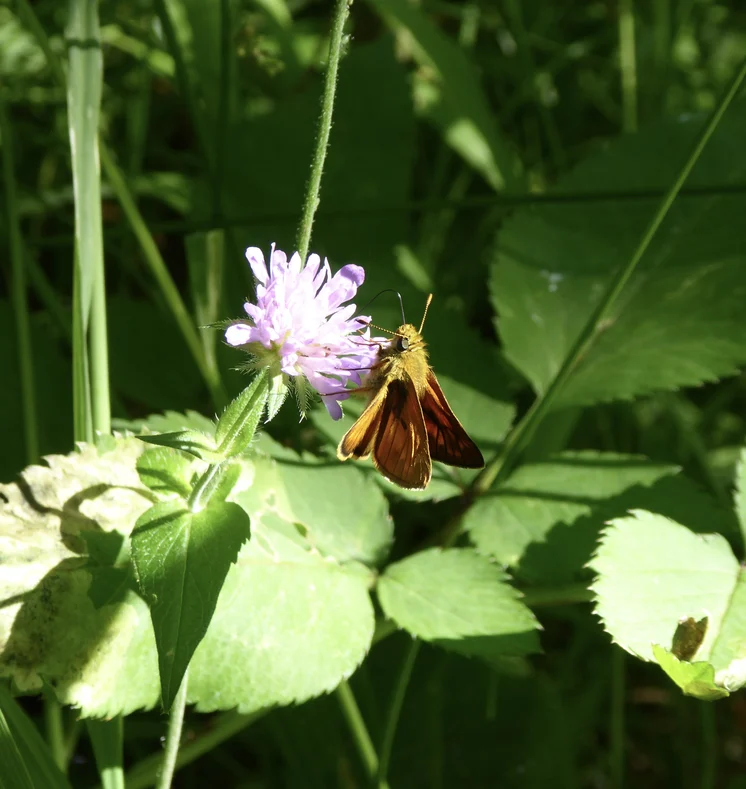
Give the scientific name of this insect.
Ochlodes sylvanus (also Ochlodes venata)
